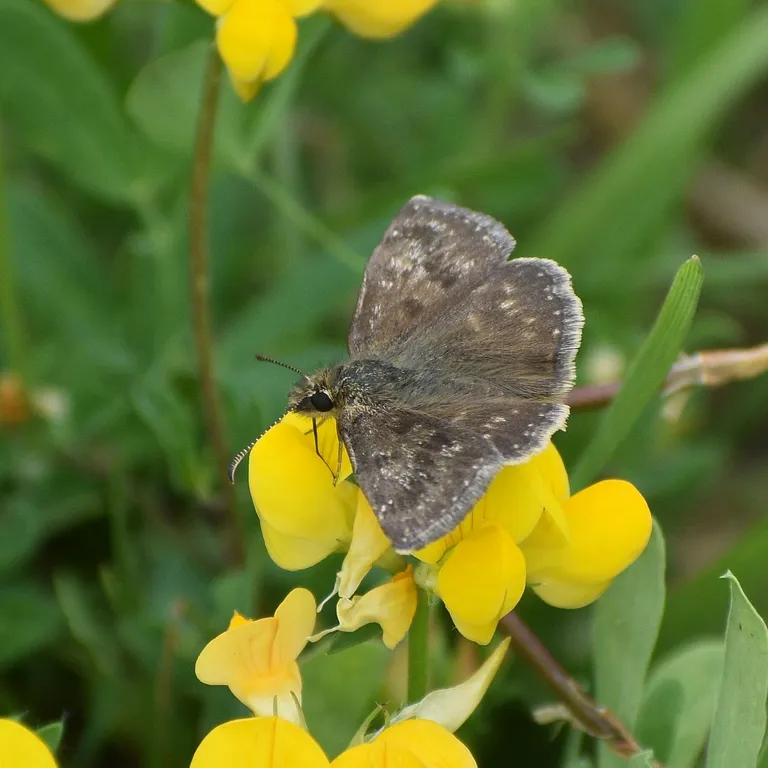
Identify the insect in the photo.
Erynnis tages
